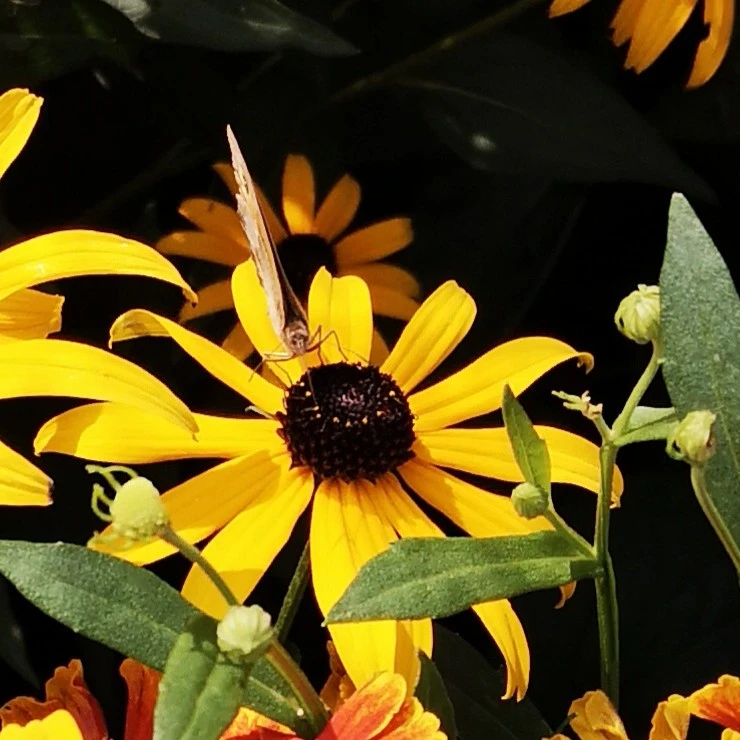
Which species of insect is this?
Maniola jurtina
